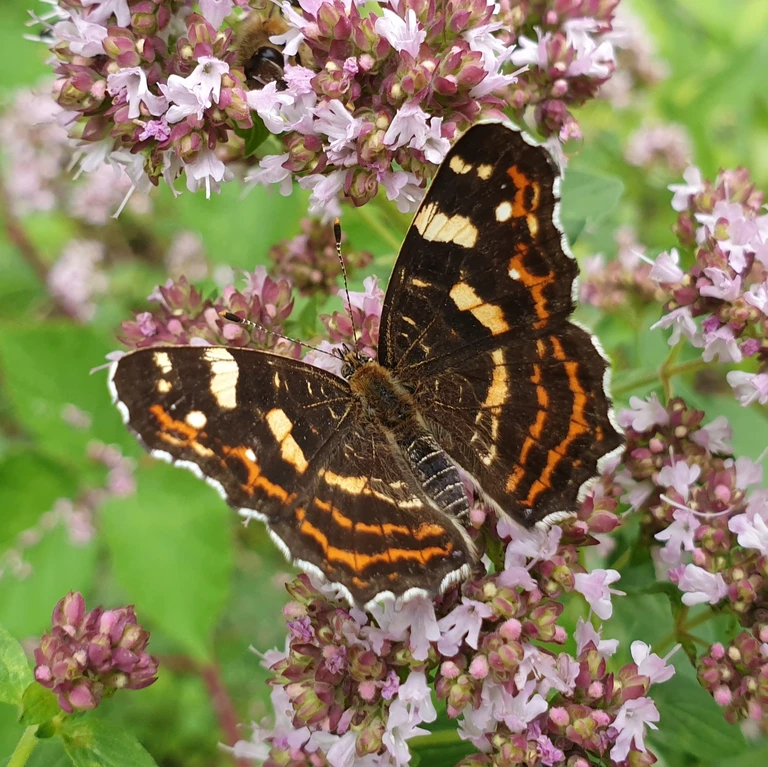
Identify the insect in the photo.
Araschnia levana
